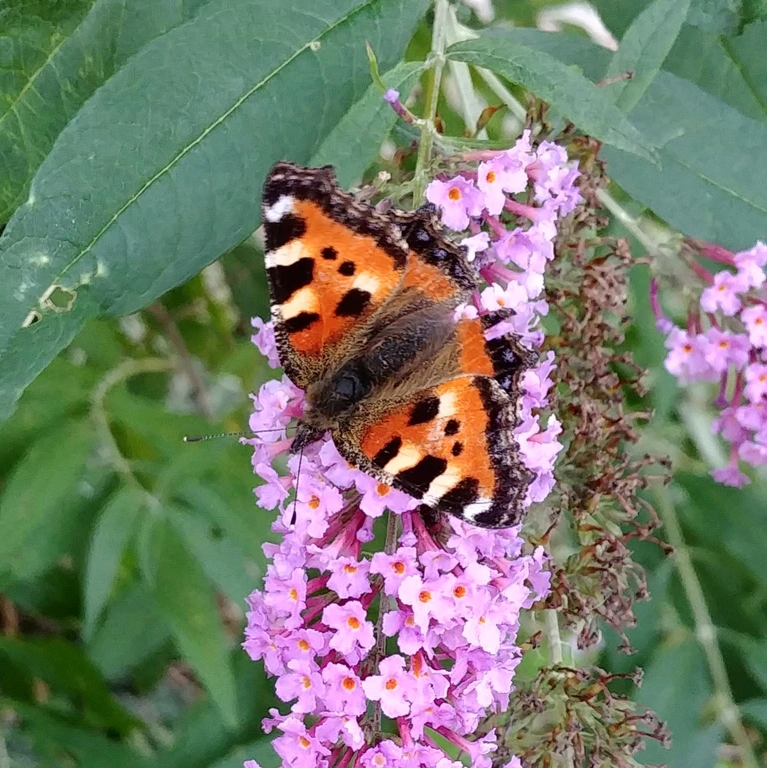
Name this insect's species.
Aglais urticae
